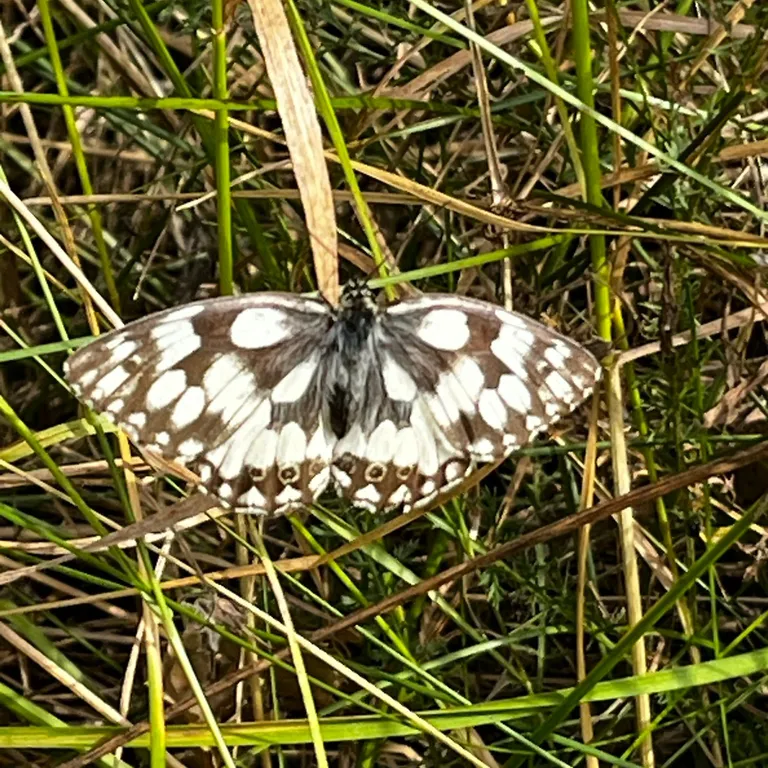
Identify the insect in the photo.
Melanargia galathea
